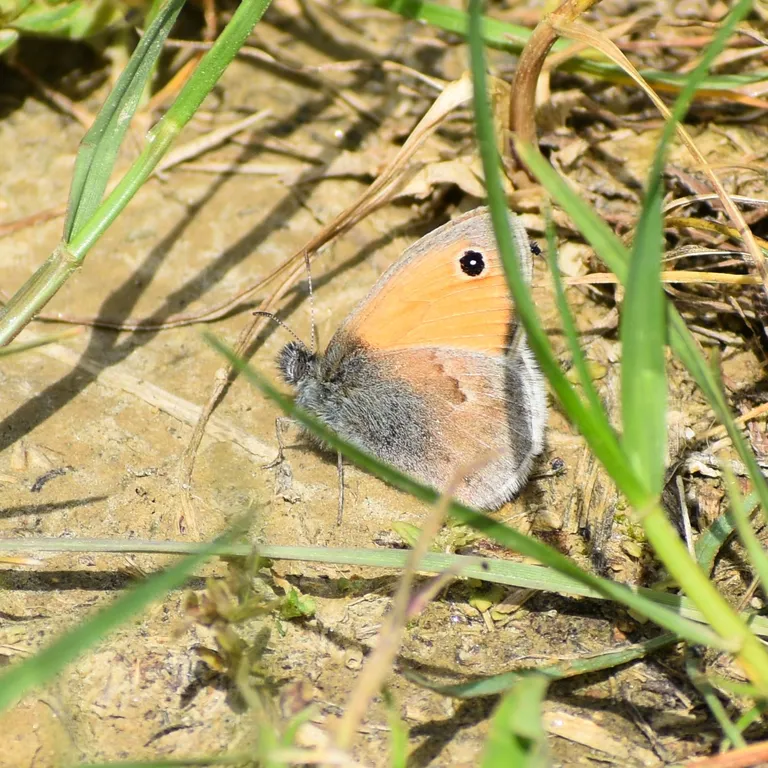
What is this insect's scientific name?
Coenonympha pamphilus
